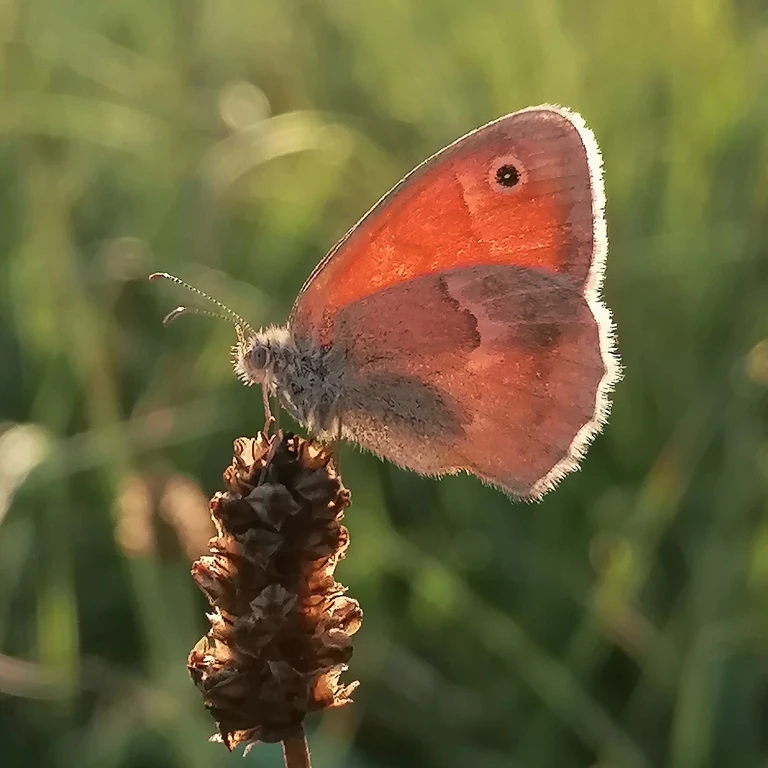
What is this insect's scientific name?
Coenonympha pamphilus
